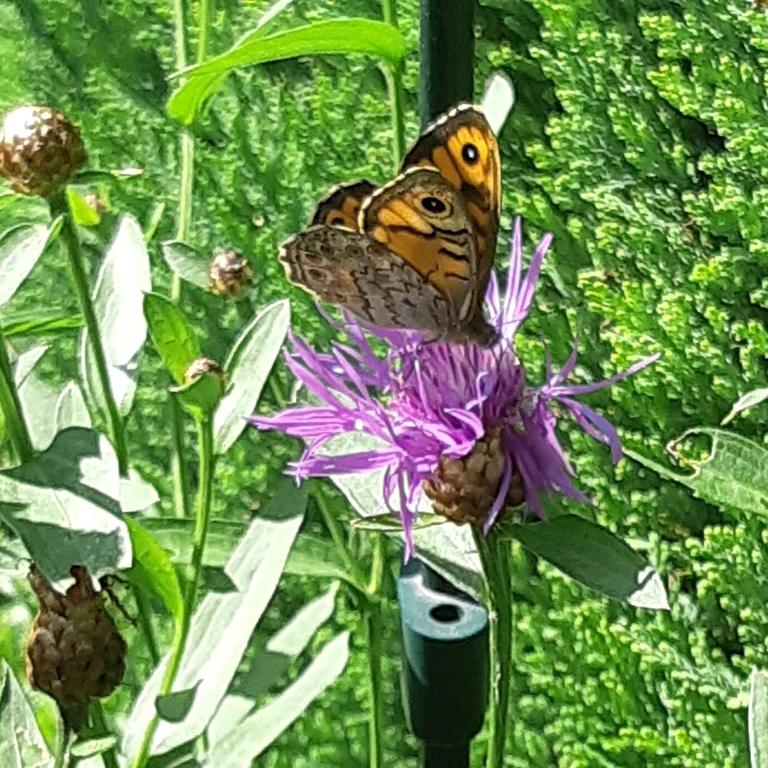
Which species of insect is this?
Lasiommata megera (also Pararge megera)
